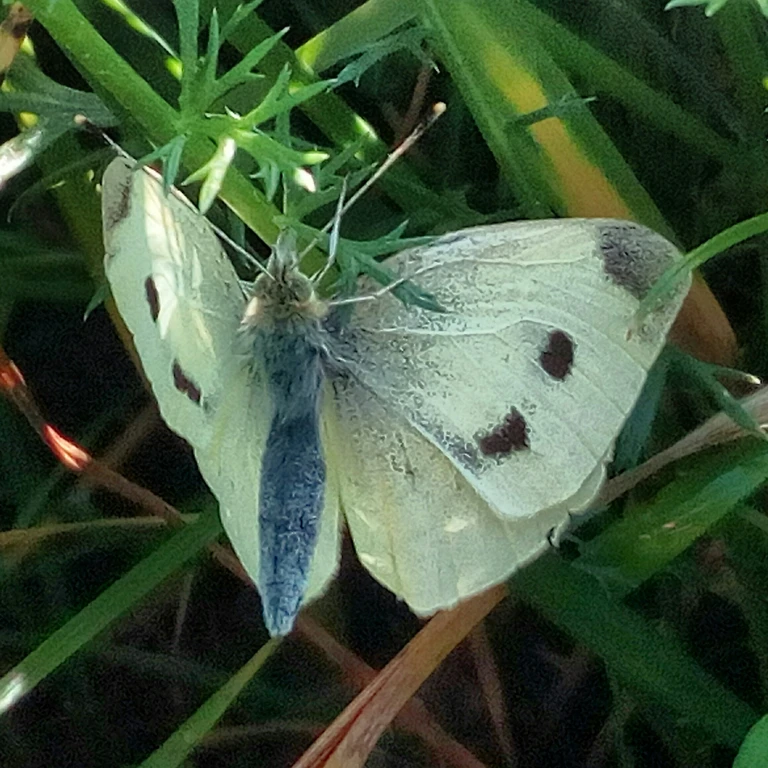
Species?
Pieris rapae
